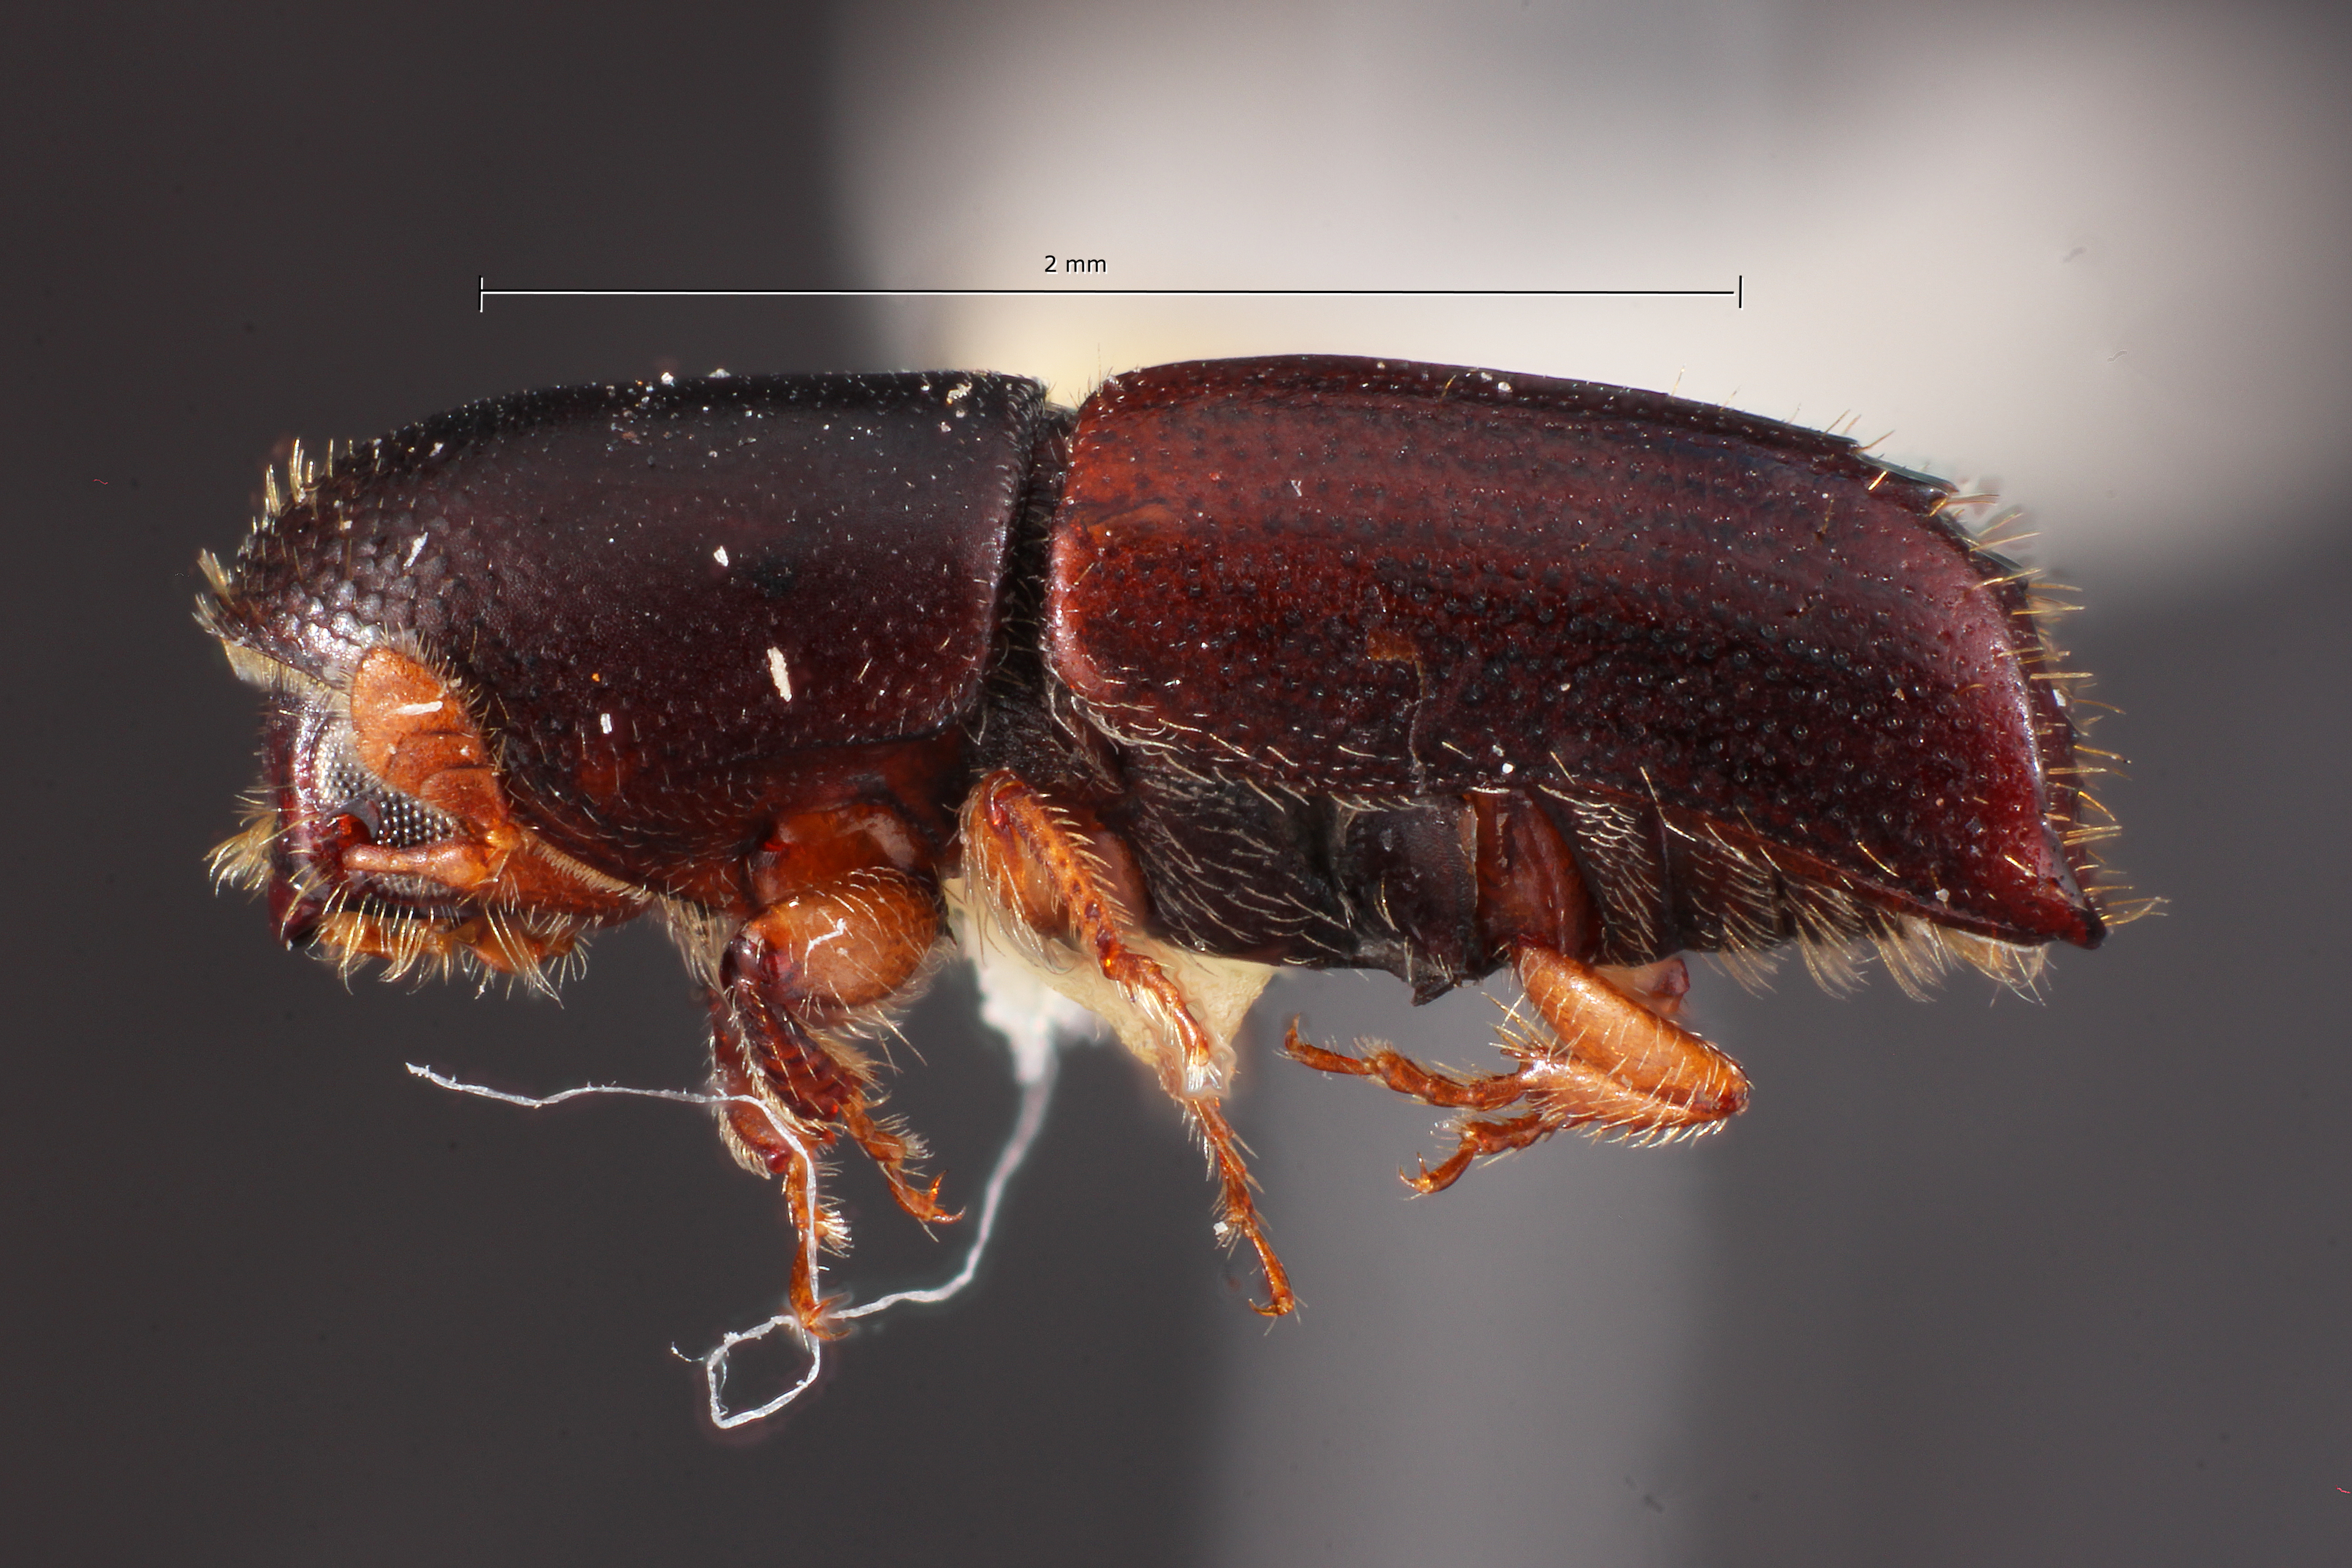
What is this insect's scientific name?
Monarthrum bicavum
